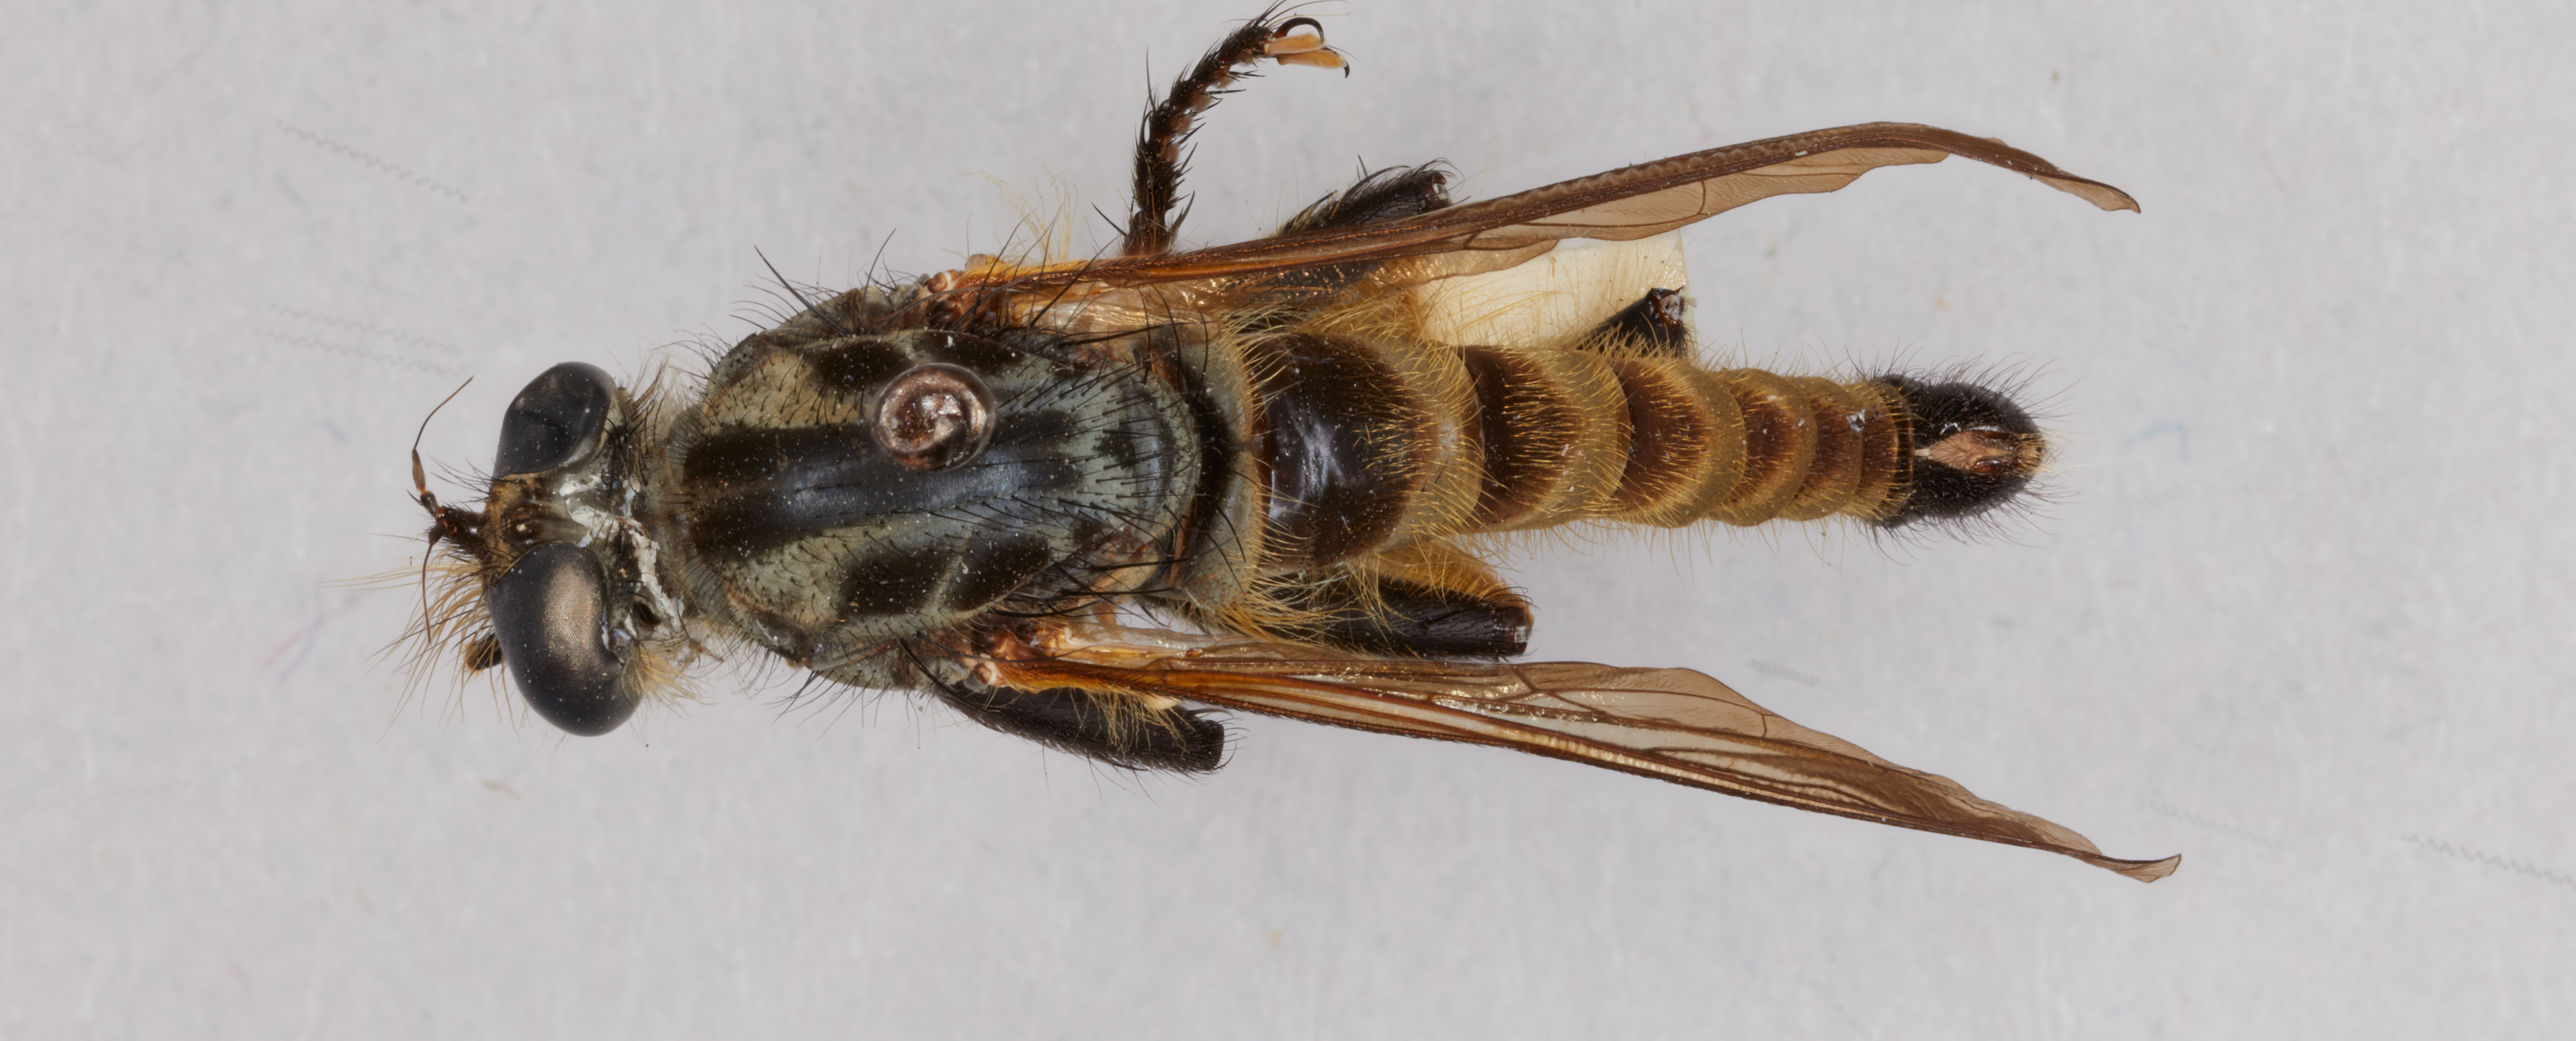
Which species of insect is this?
Promachus knutsoni
